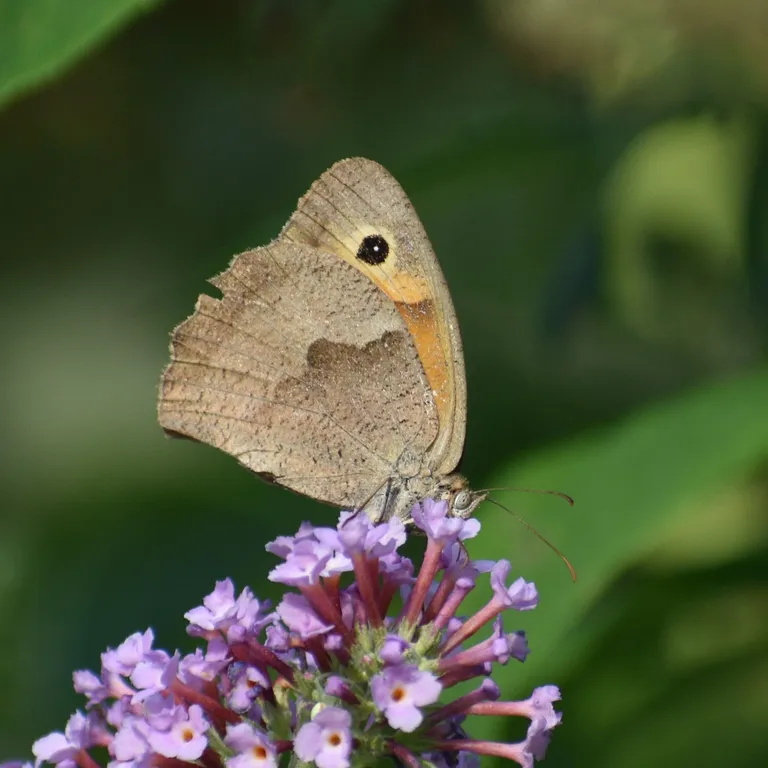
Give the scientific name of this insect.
Maniola jurtina
